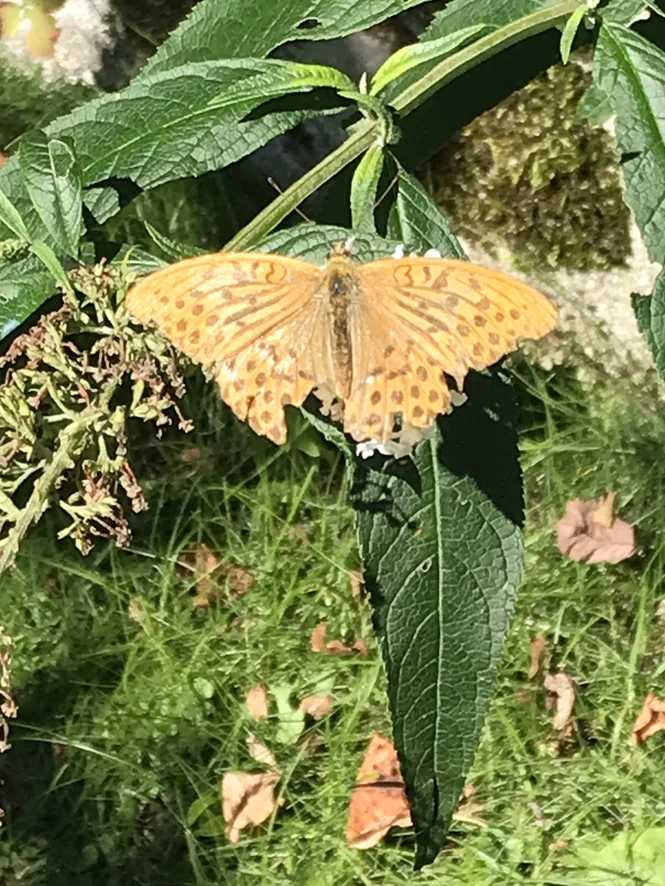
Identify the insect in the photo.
Argynnis paphia
